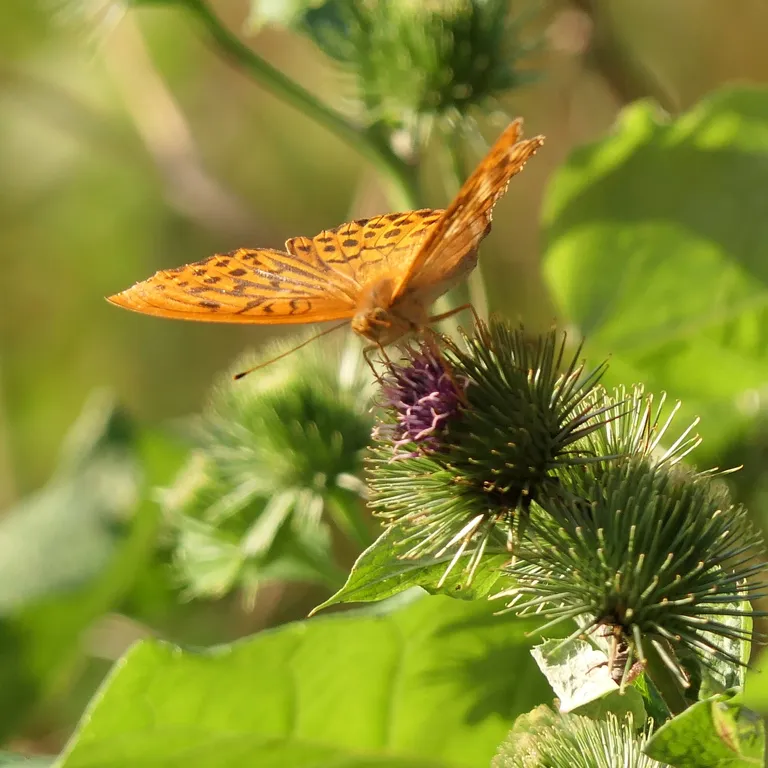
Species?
Argynnis paphia
